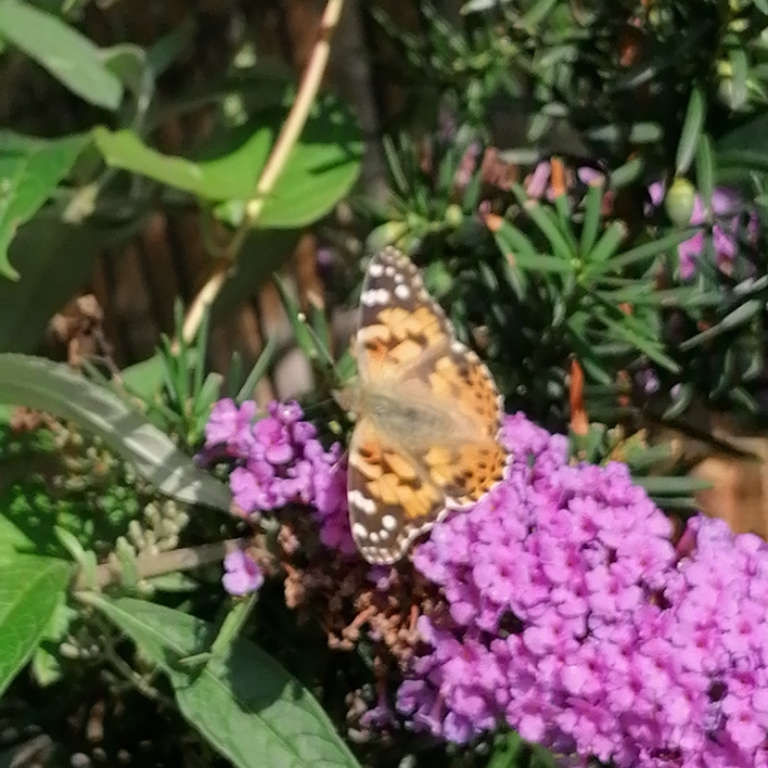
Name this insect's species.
Vanessa cardui
